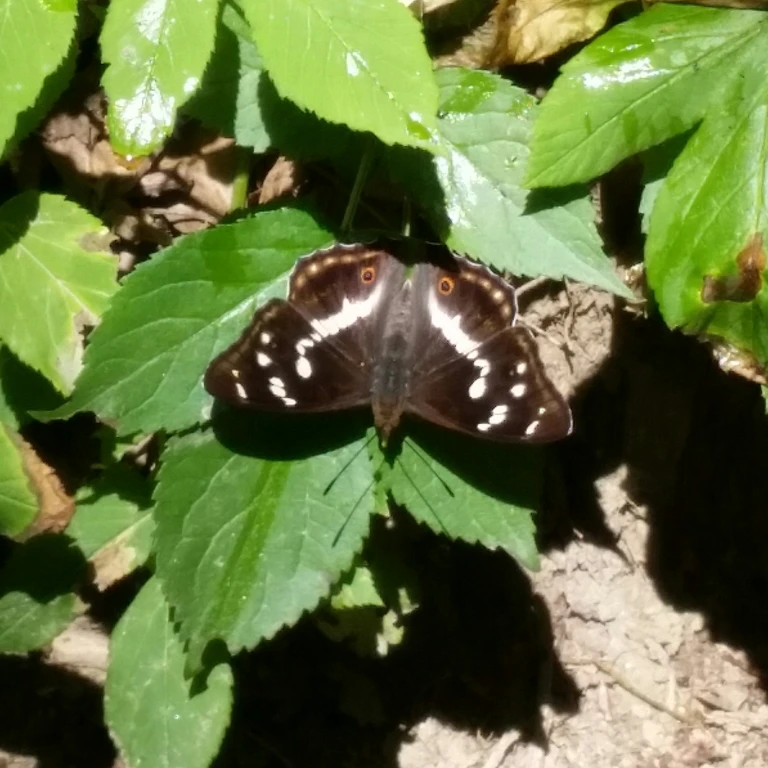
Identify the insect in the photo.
Apatura iris
